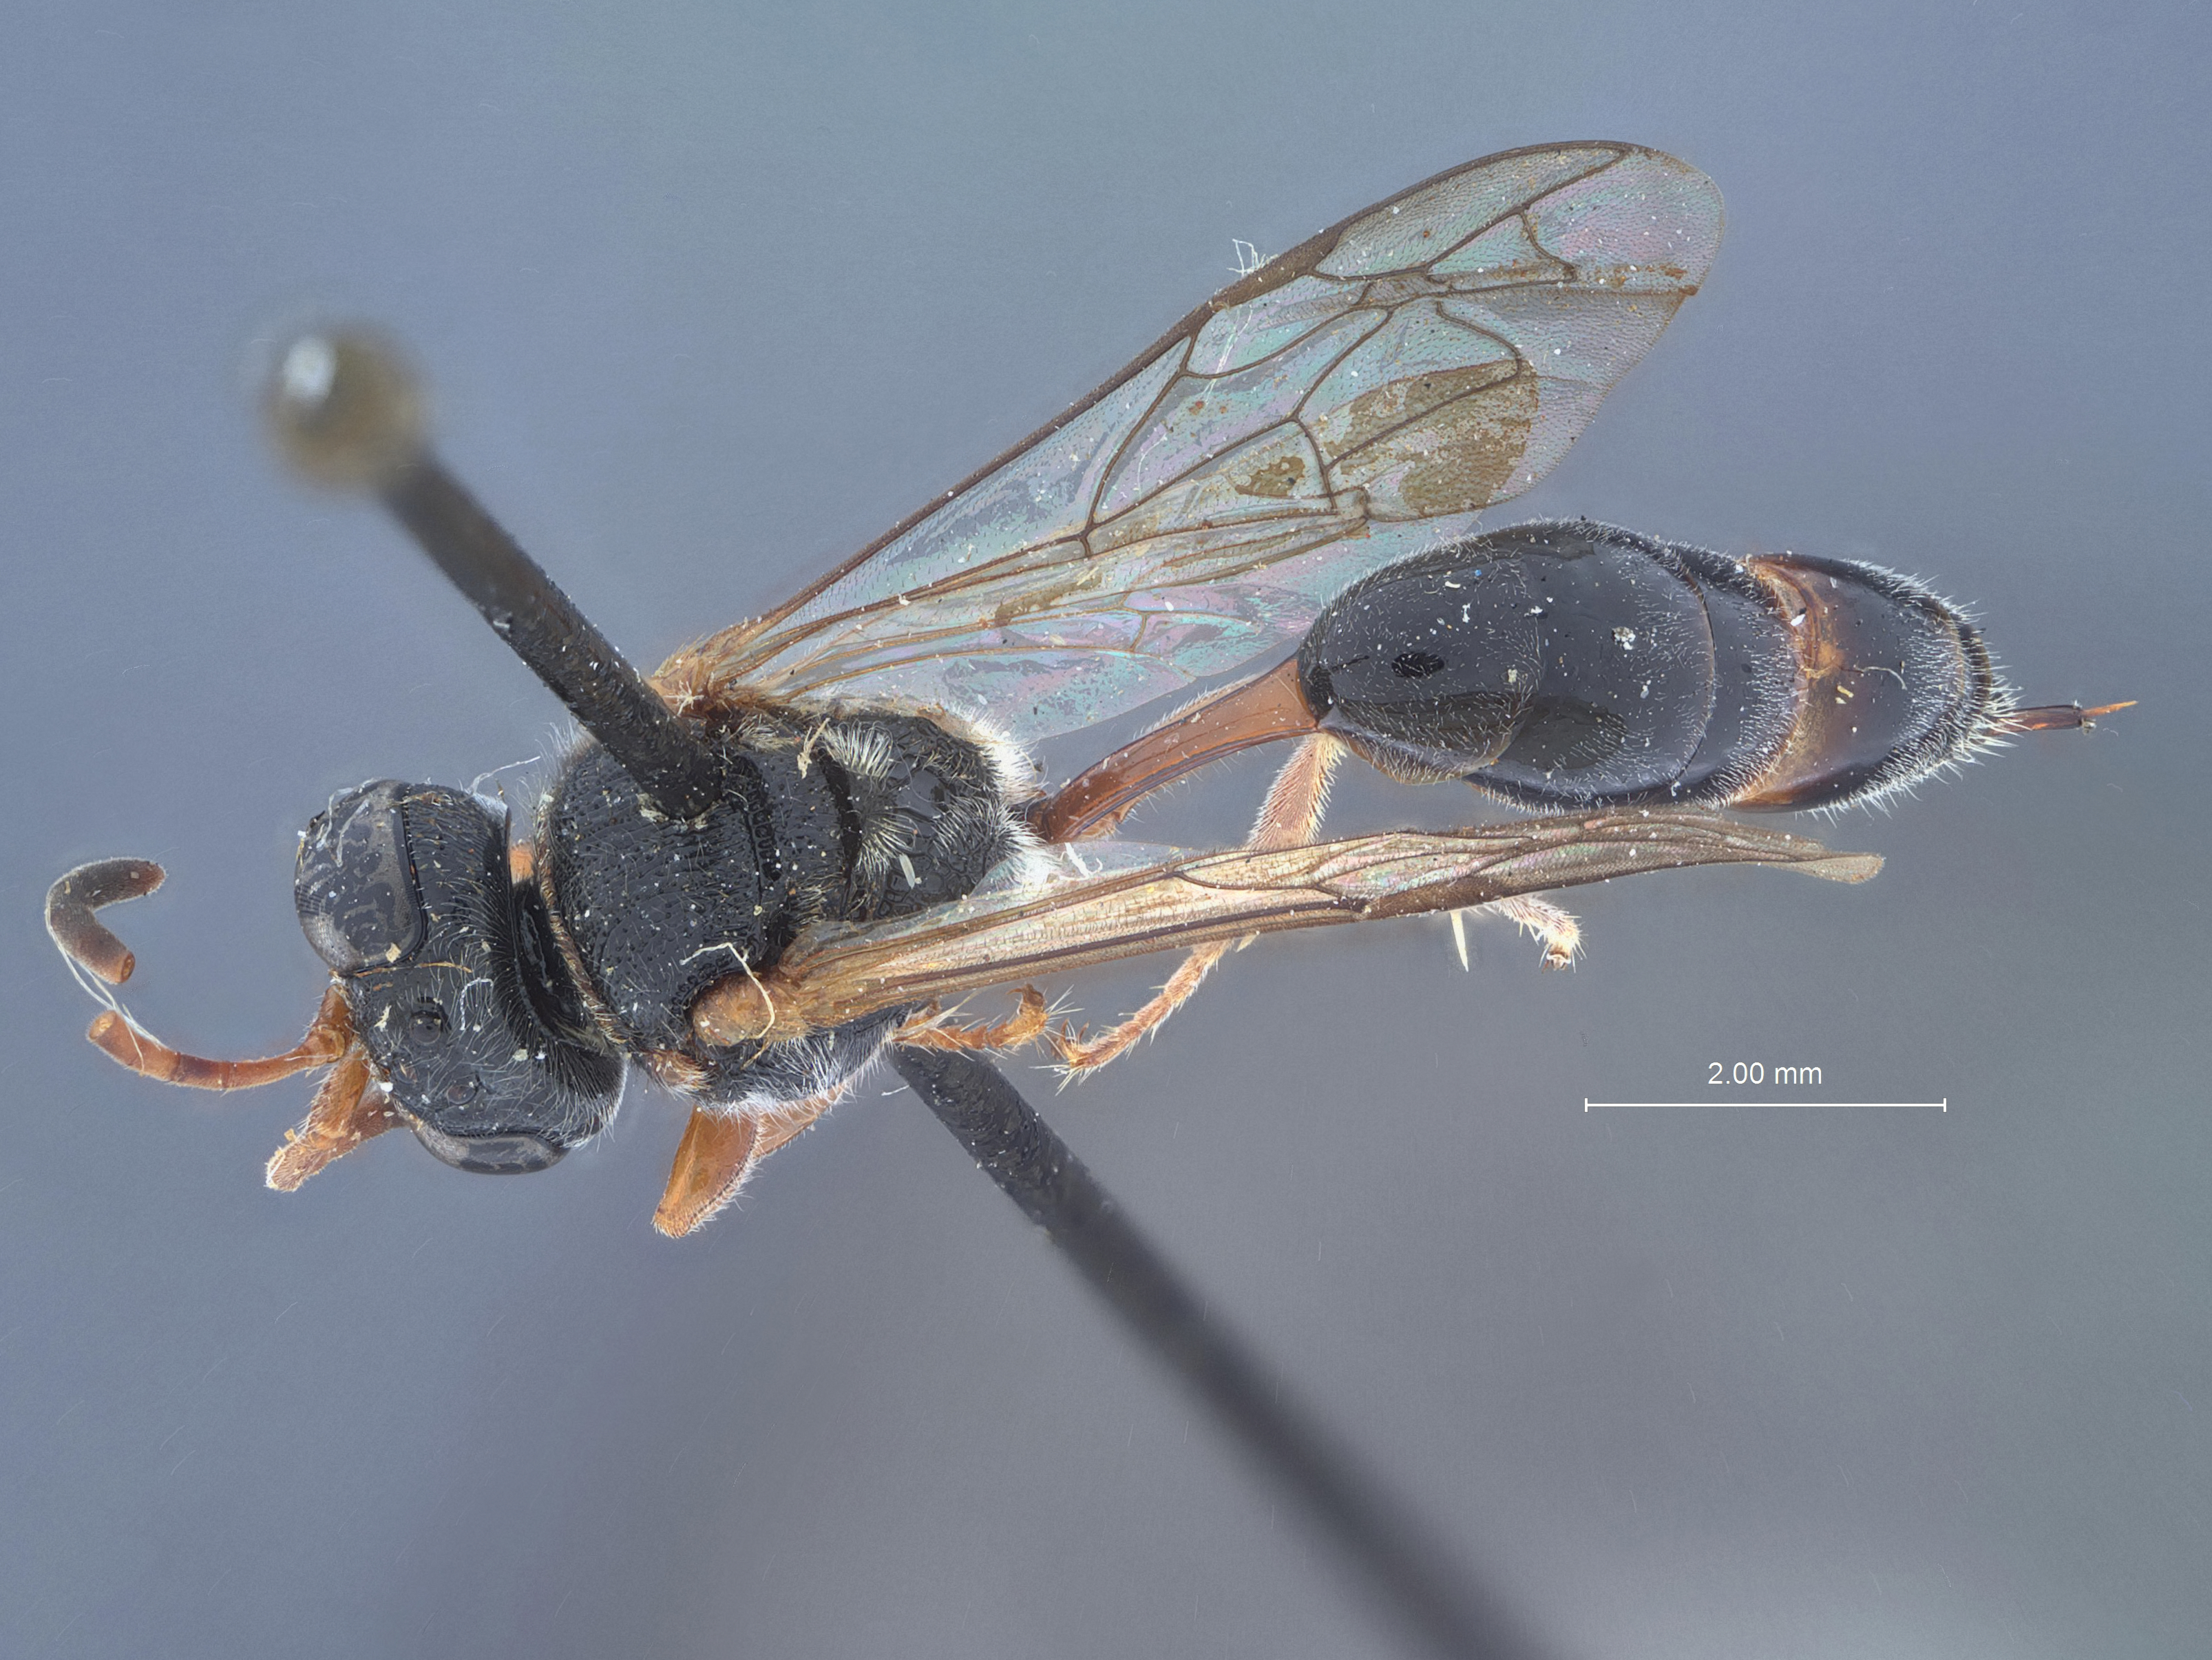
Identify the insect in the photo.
Psen fulvipes
